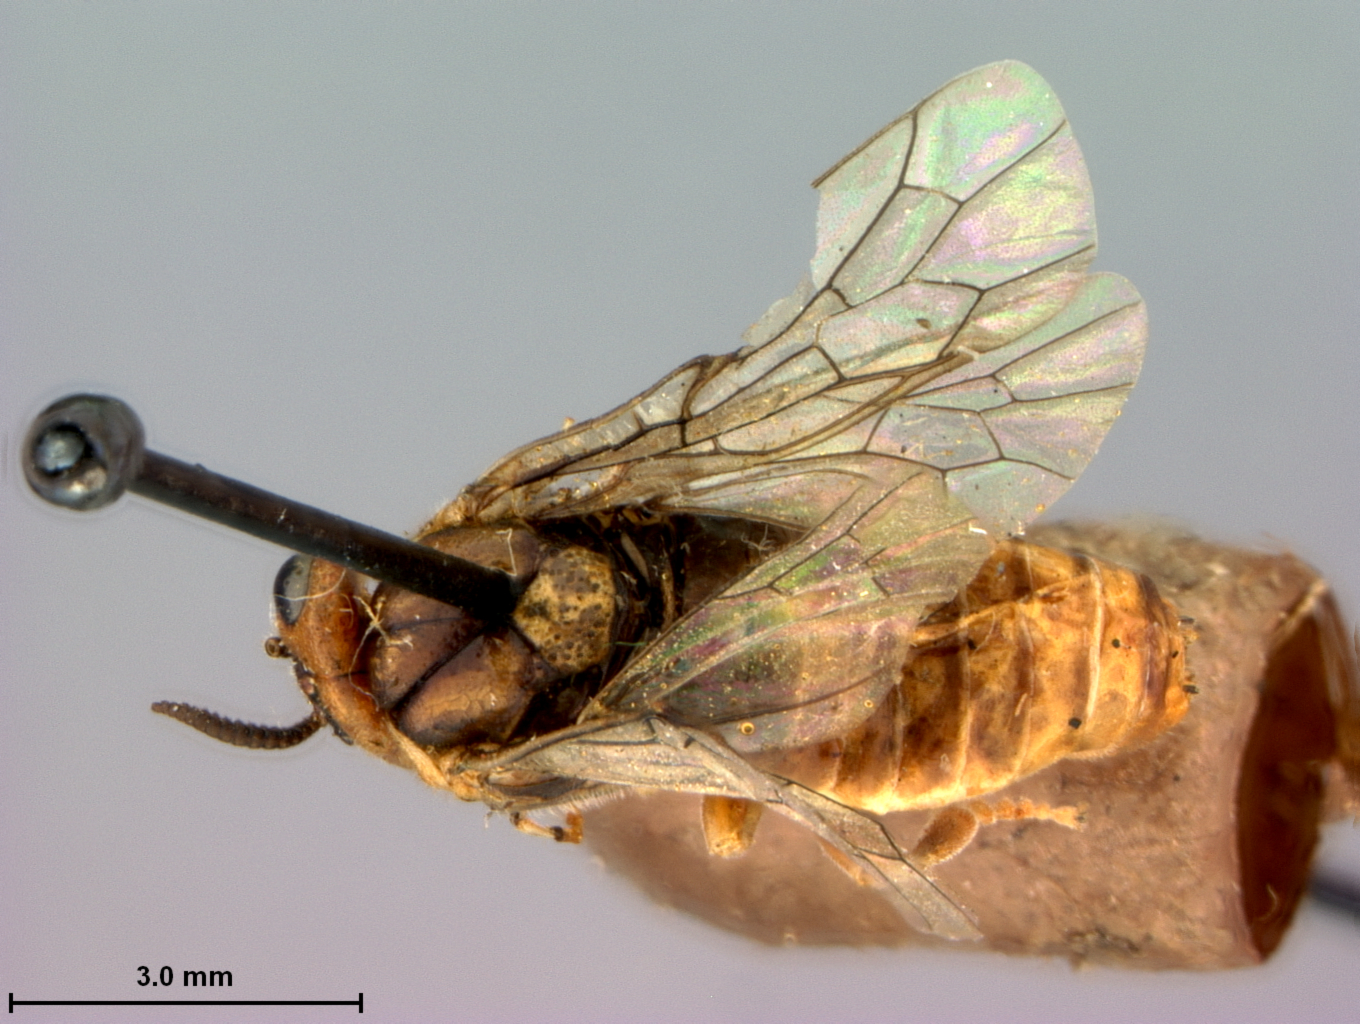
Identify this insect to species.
Neodiprion affinis
